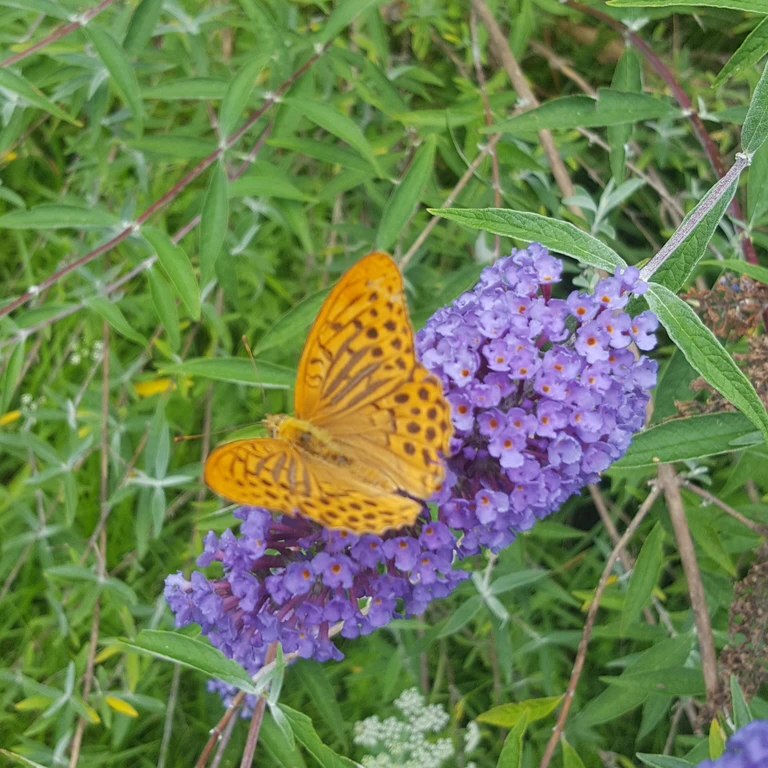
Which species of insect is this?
Argynnis paphia
